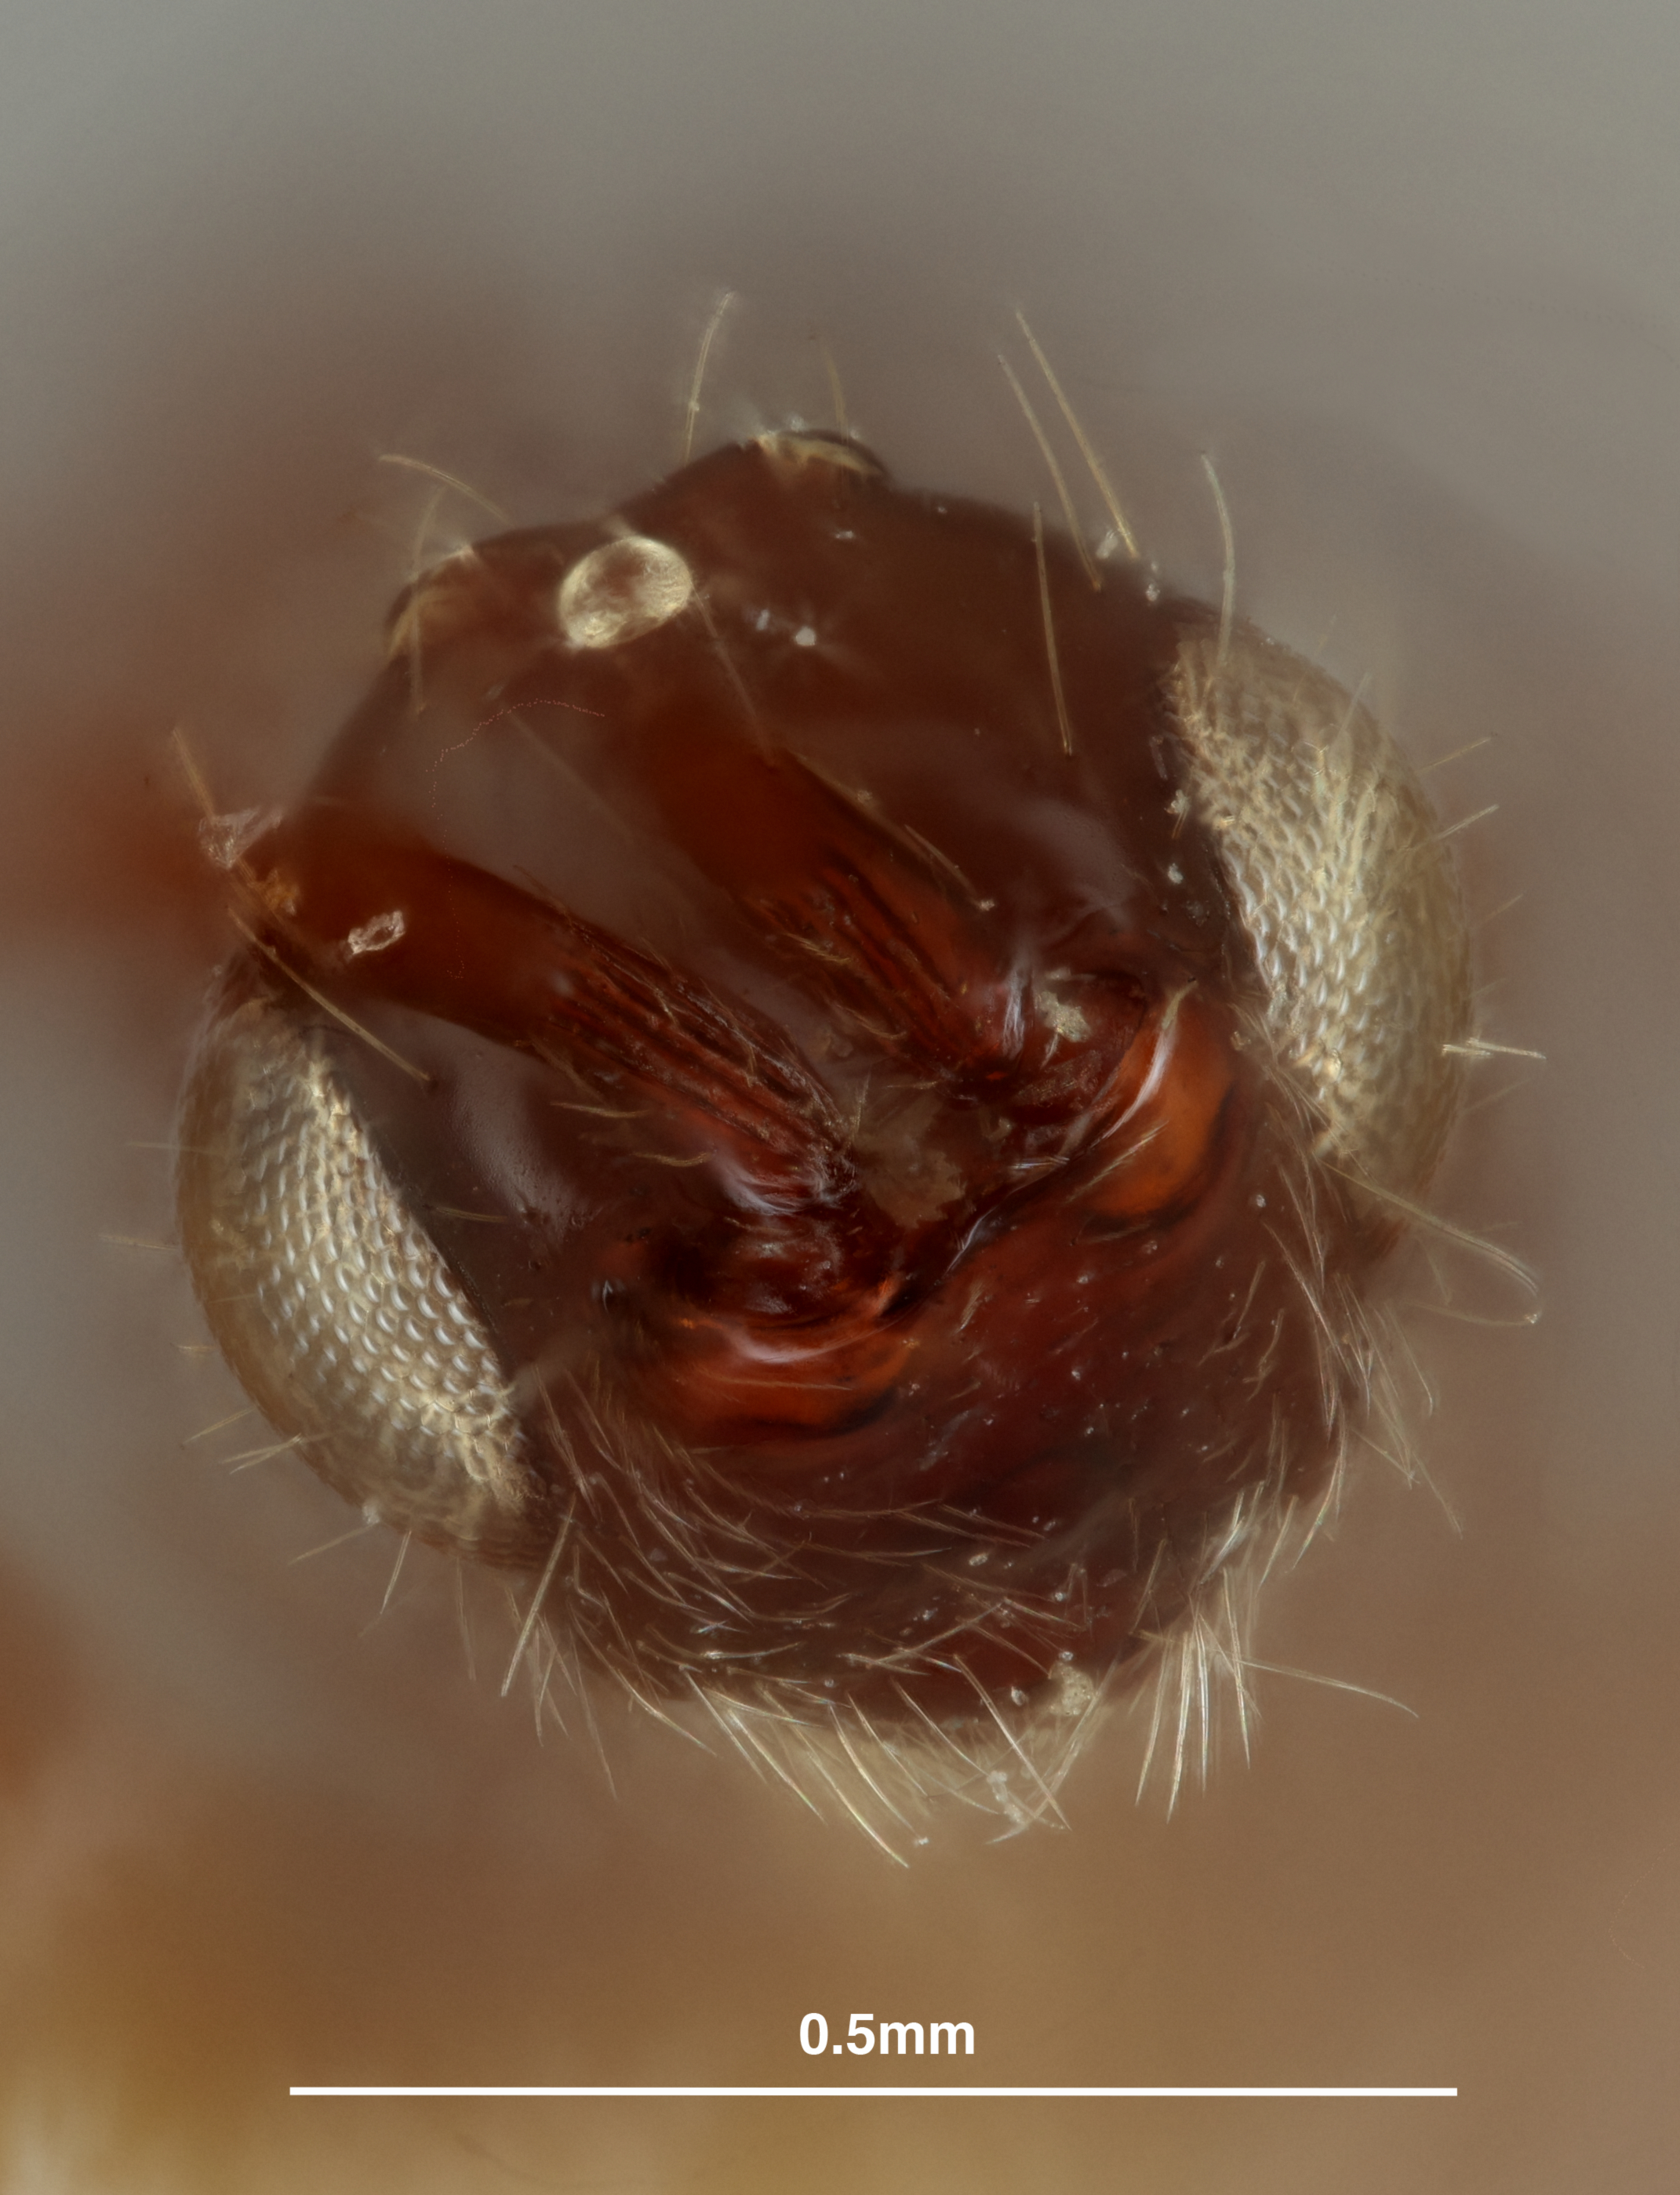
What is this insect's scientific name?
Lipoglyptus primus
